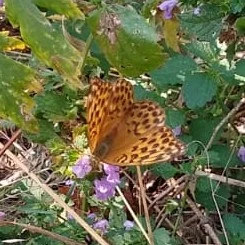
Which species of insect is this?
Argynnis paphia
